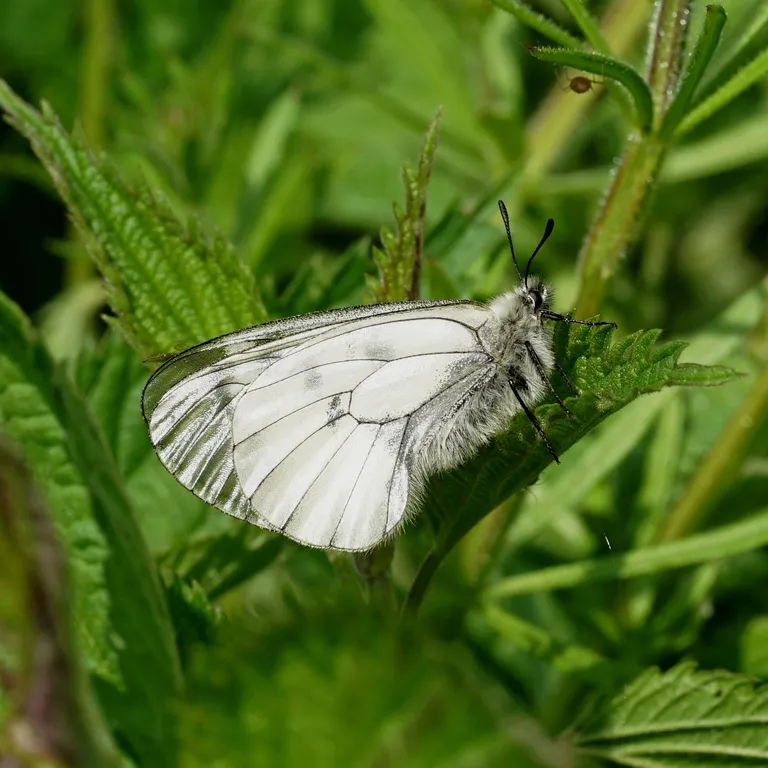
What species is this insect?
Parnassius mnemosyne
